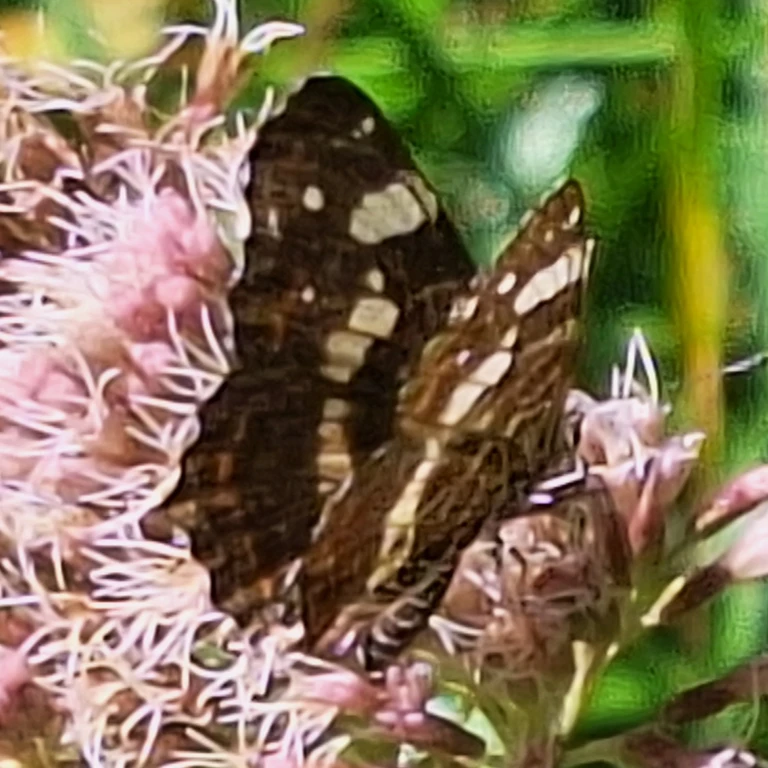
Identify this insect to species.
Araschnia levana
